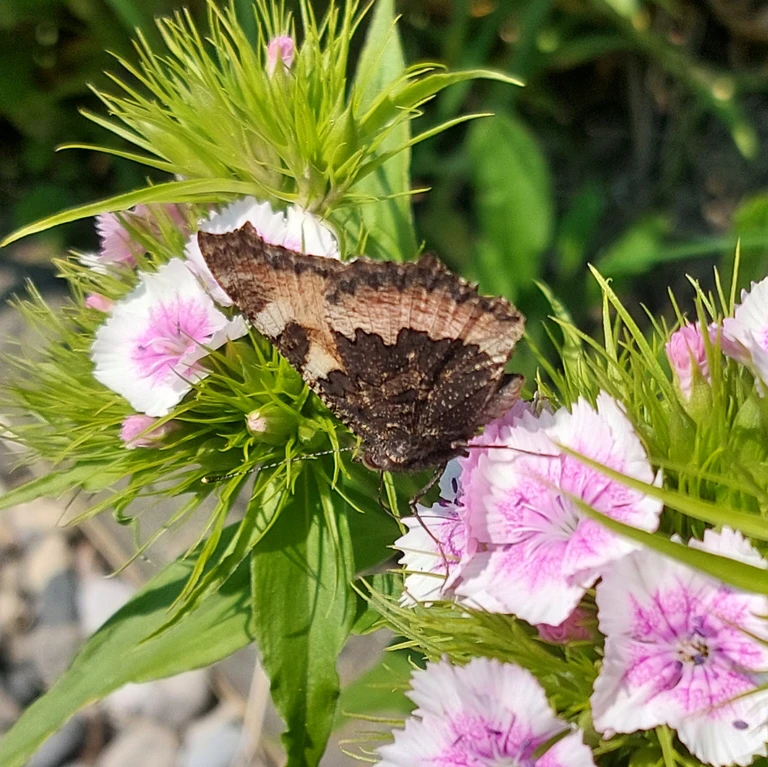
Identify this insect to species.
Aglais urticae
